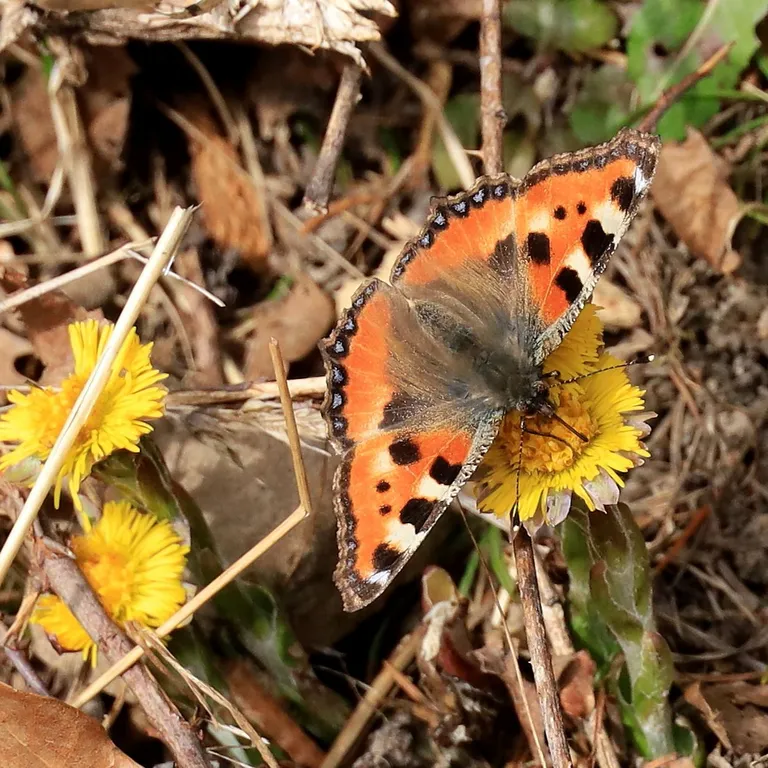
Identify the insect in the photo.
Aglais urticae
